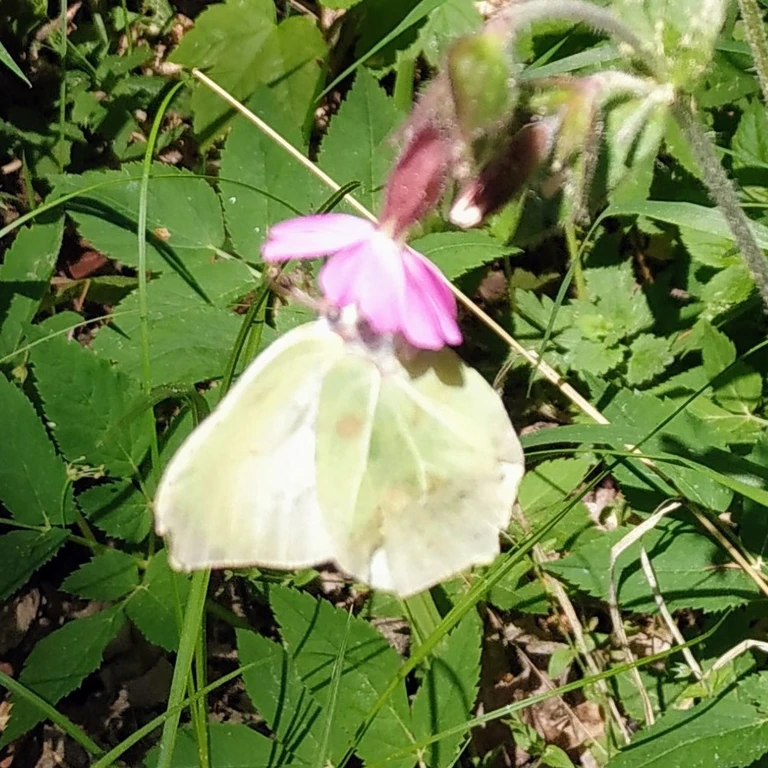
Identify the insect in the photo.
Gonepteryx rhamni
